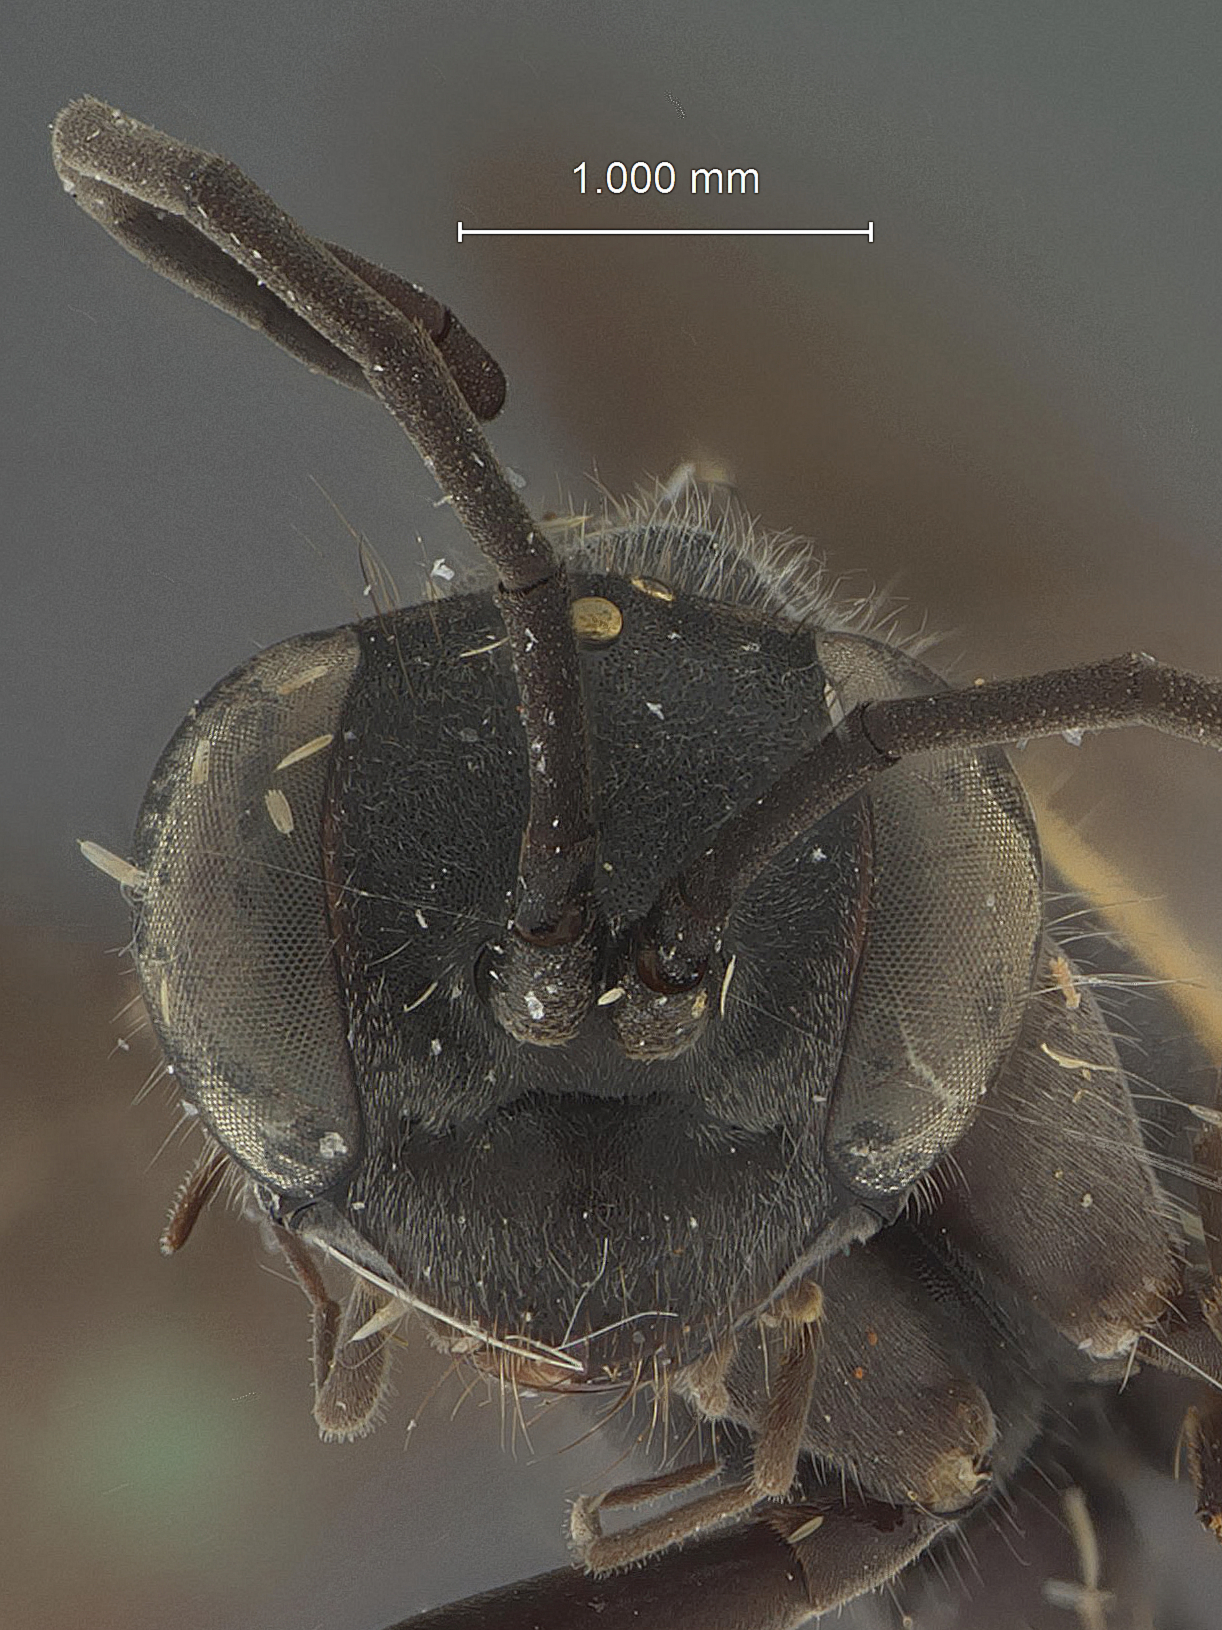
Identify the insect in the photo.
Auplopus bermudensis
